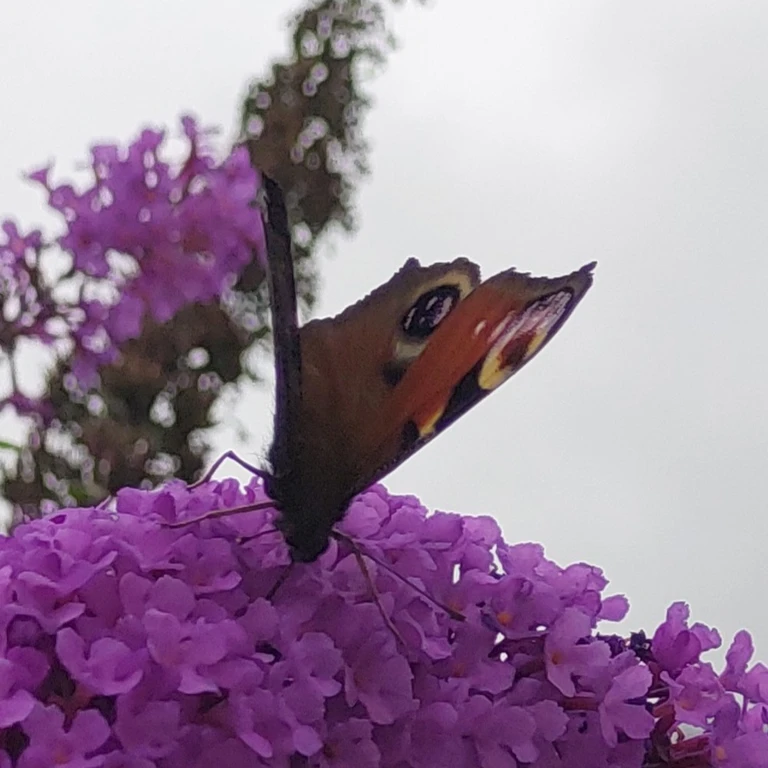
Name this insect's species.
Aglais io
